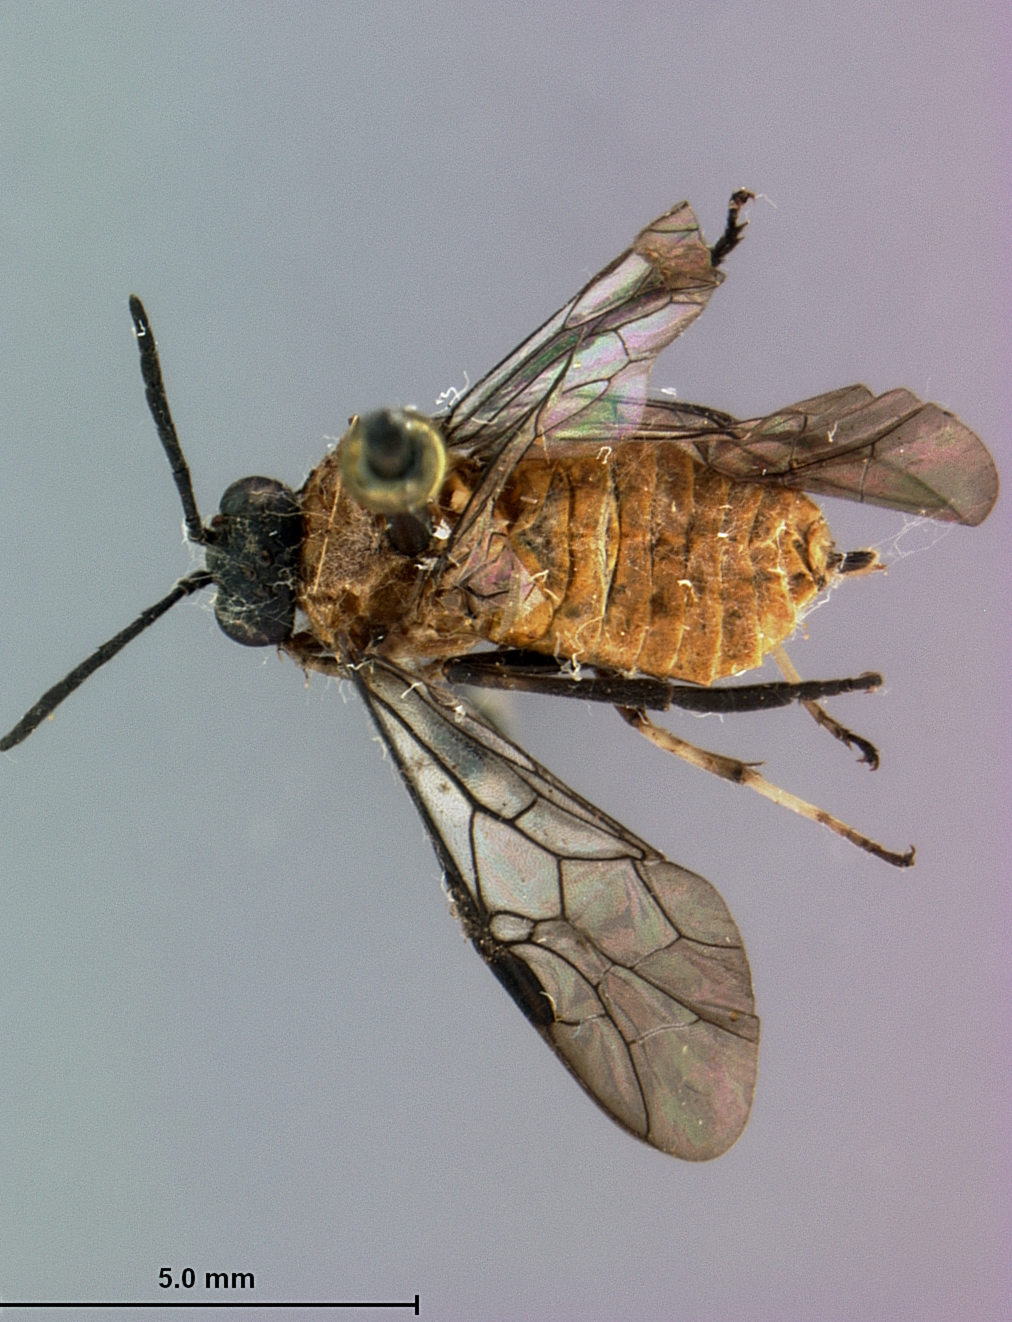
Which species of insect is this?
Eusunoxa semipunctata
